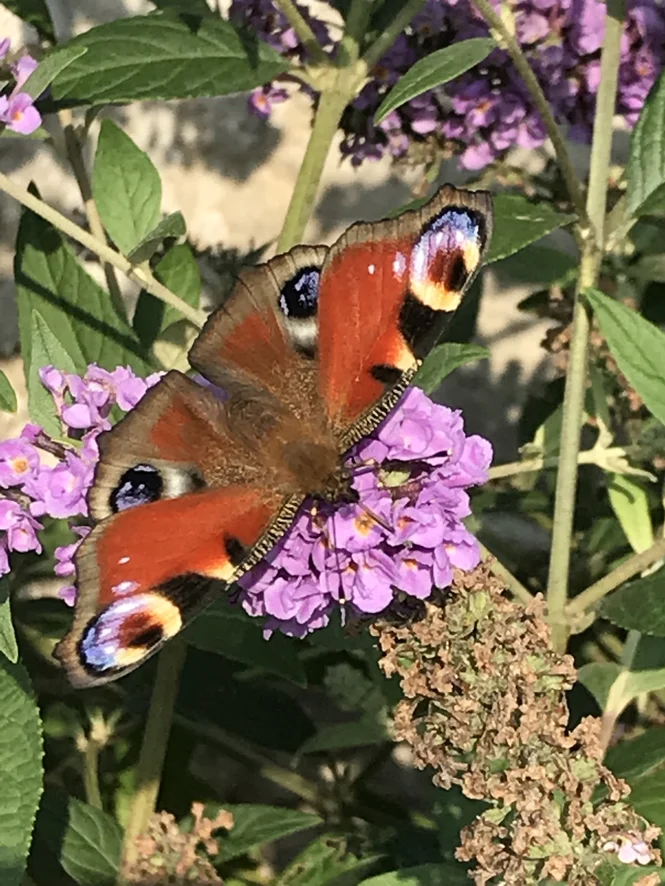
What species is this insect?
Aglais io
